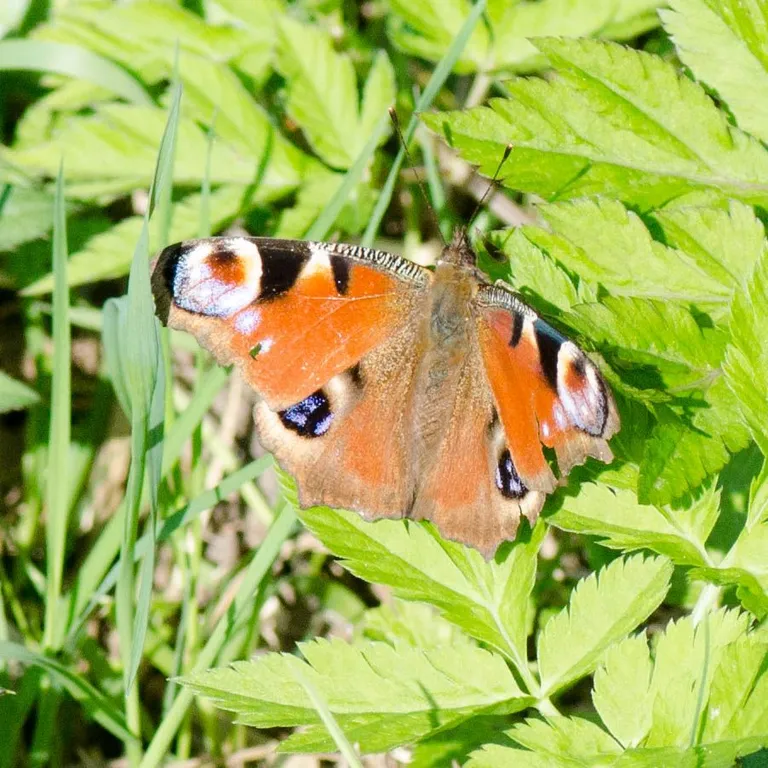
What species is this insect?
Aglais io
